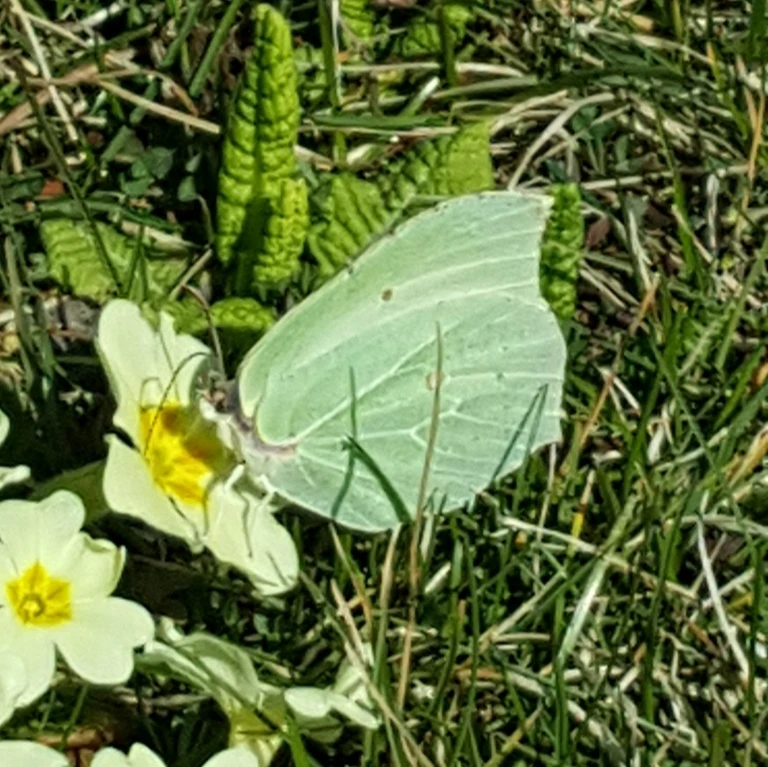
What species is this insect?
Gonepteryx rhamni
